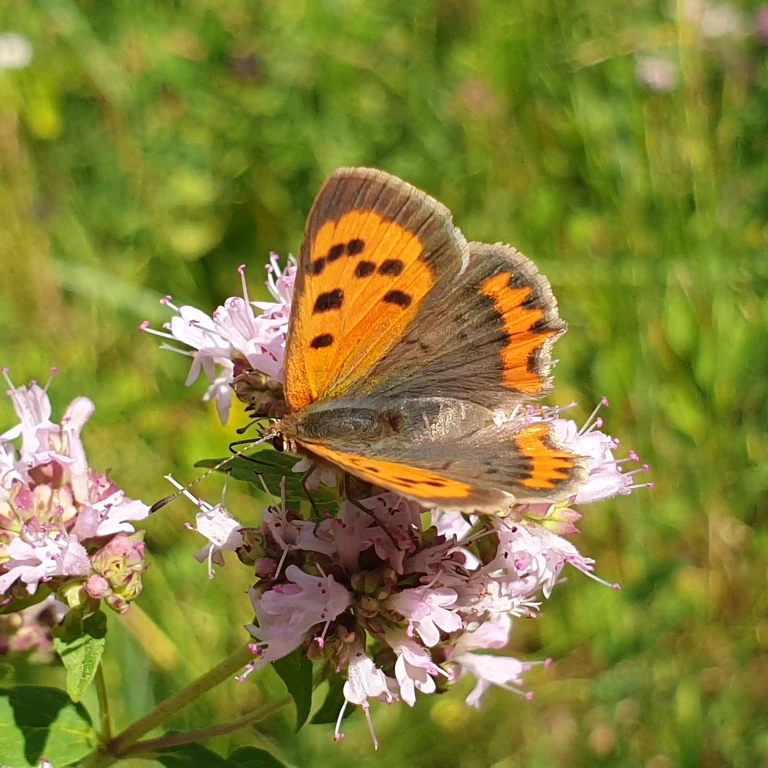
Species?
Lycaena phlaeas
